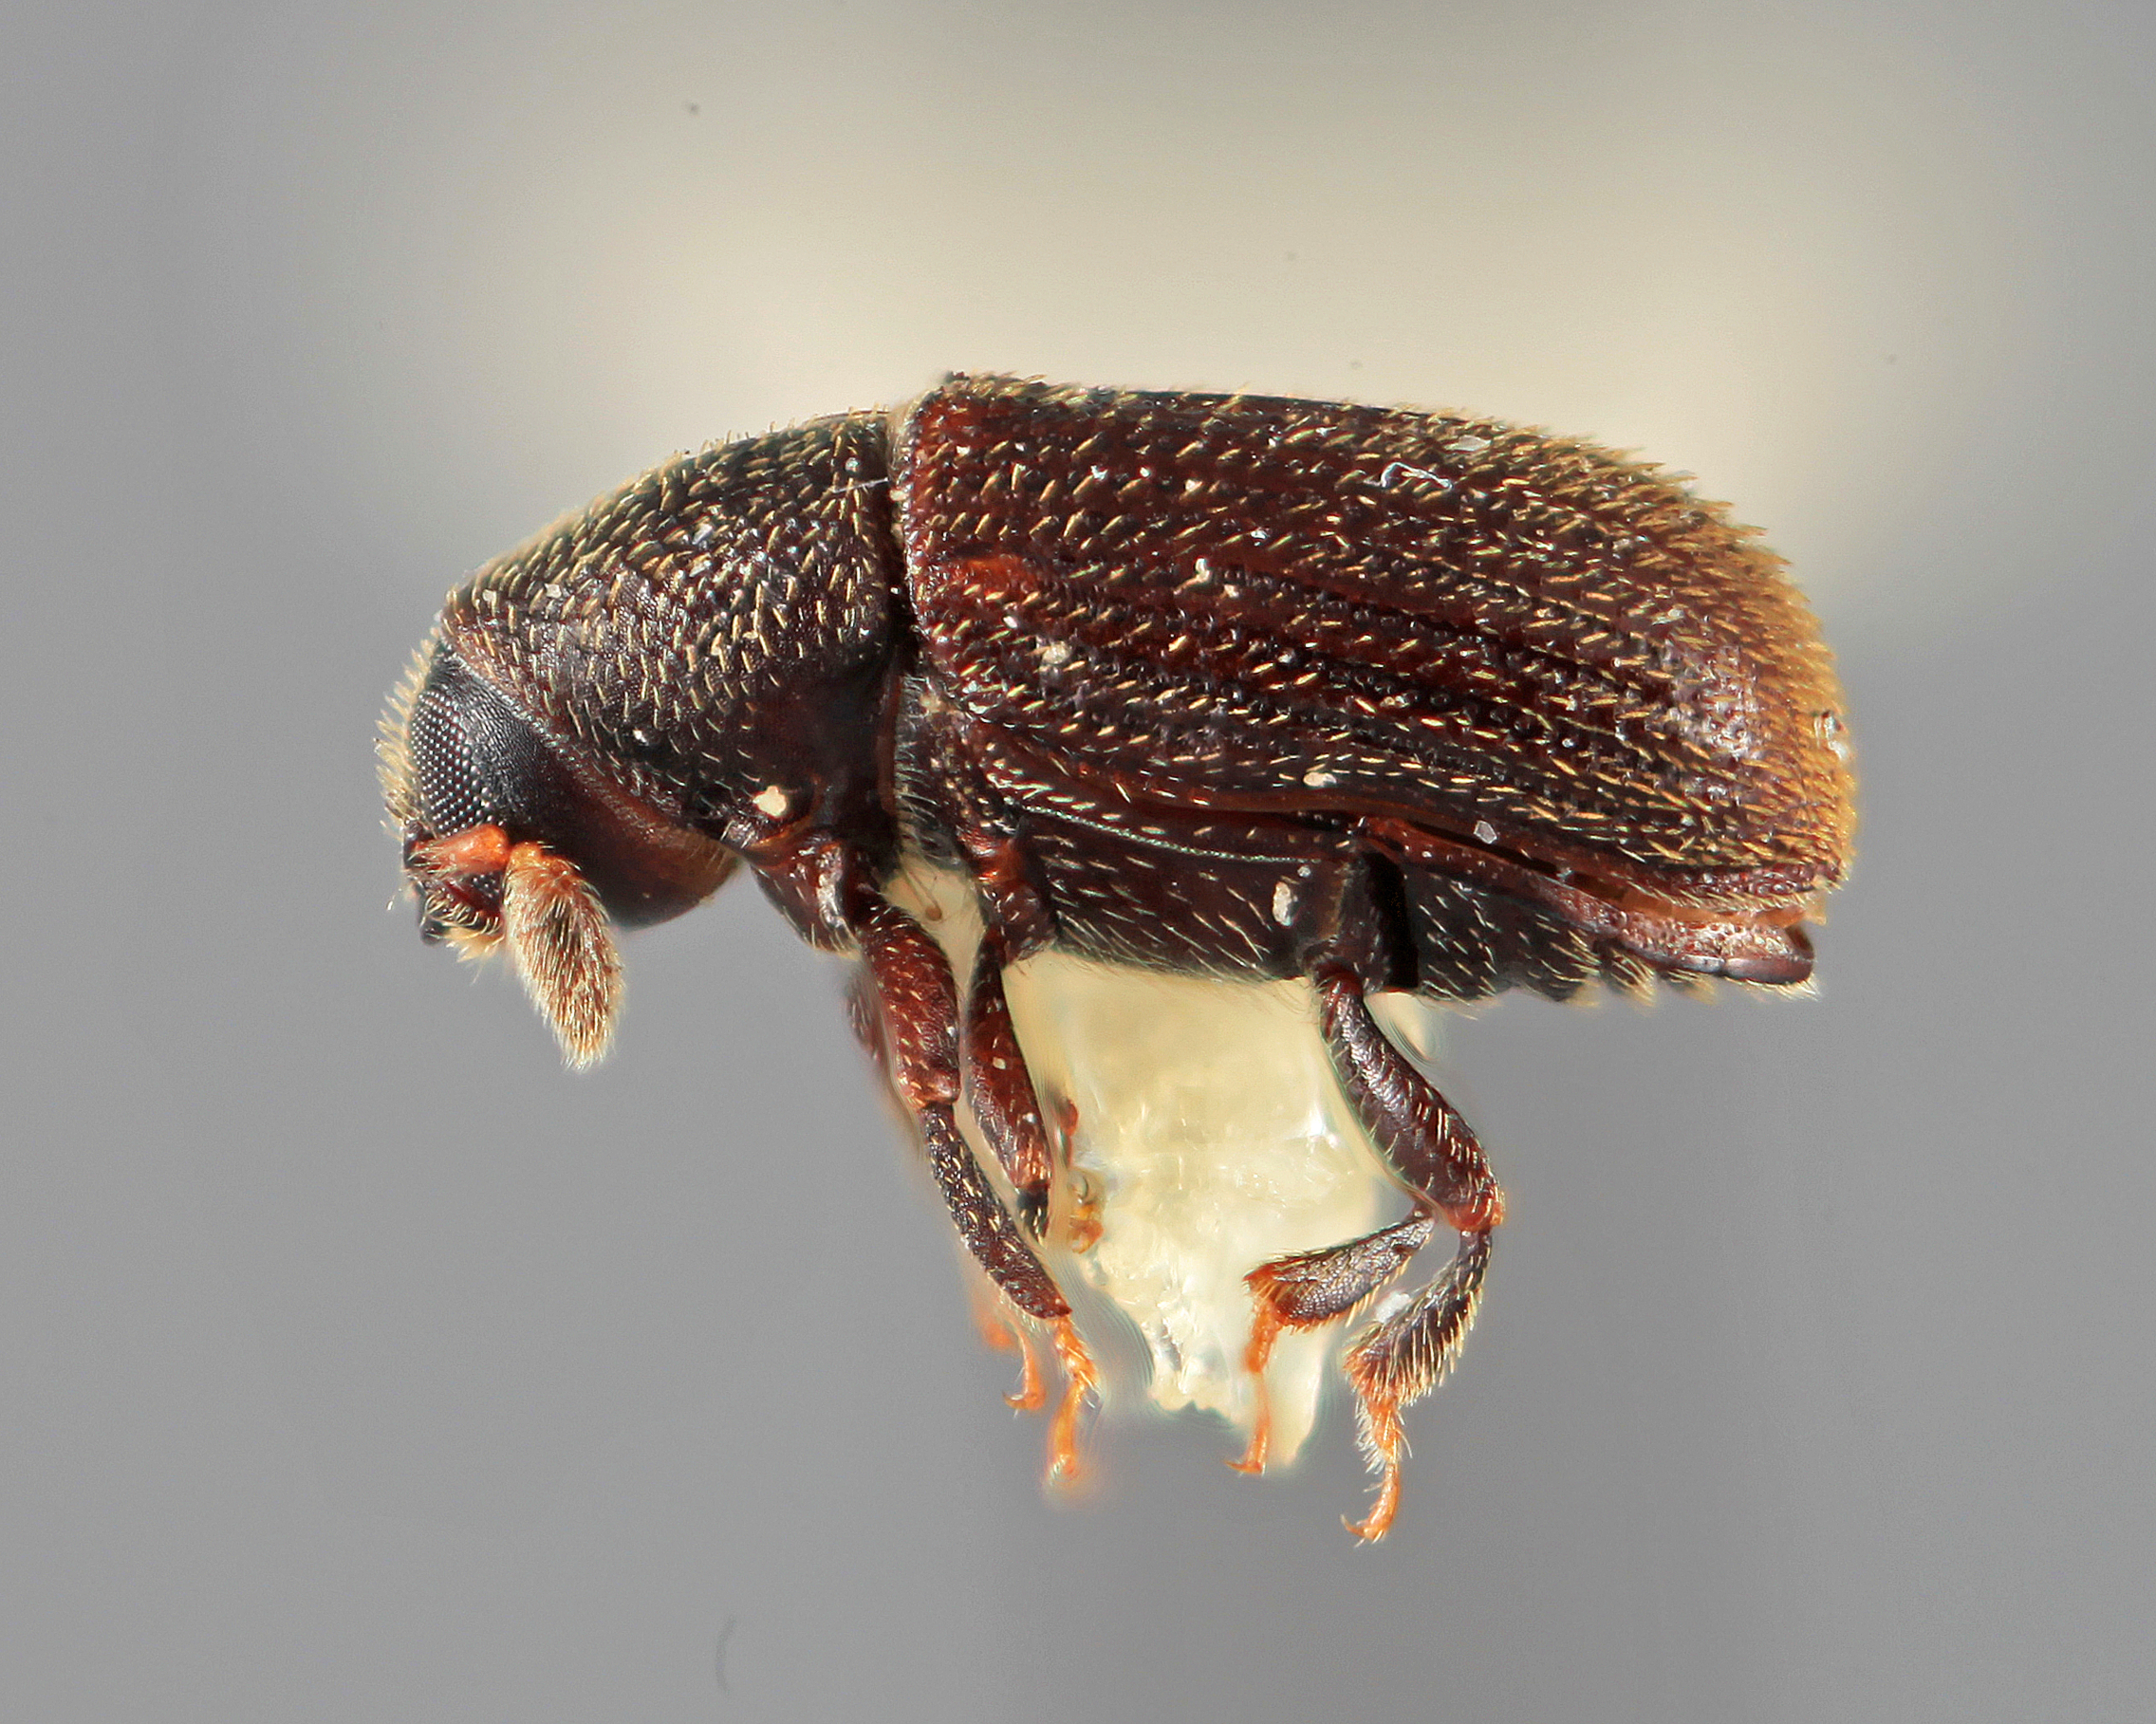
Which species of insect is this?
Chramesus exilis
